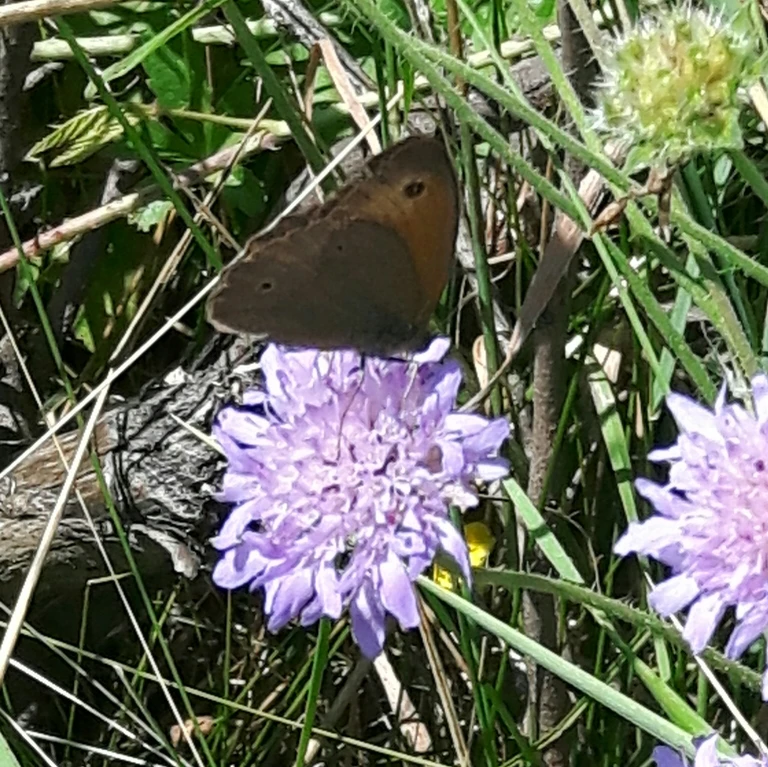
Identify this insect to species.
Maniola jurtina
